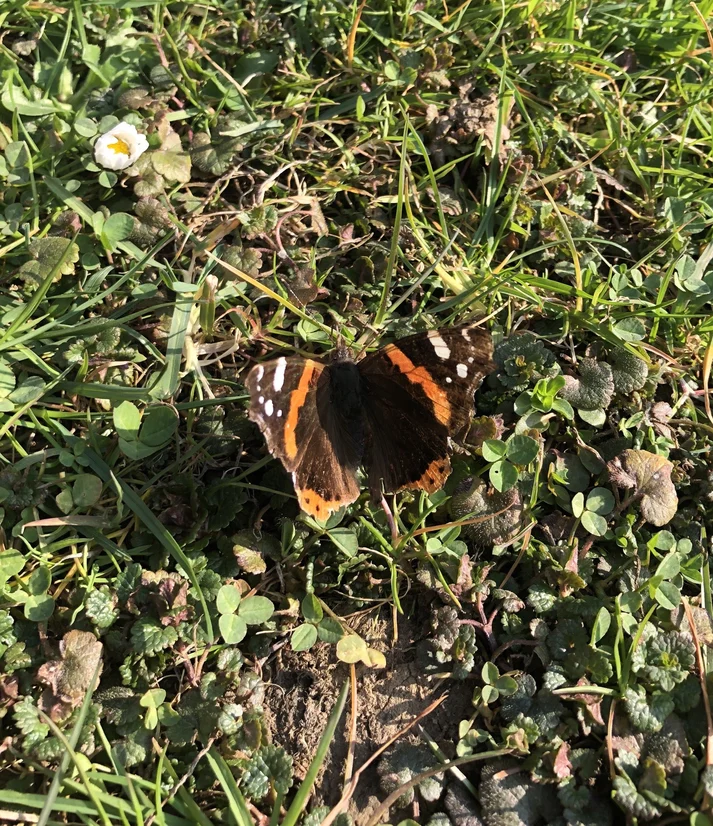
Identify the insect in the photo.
Vanessa atalanta
